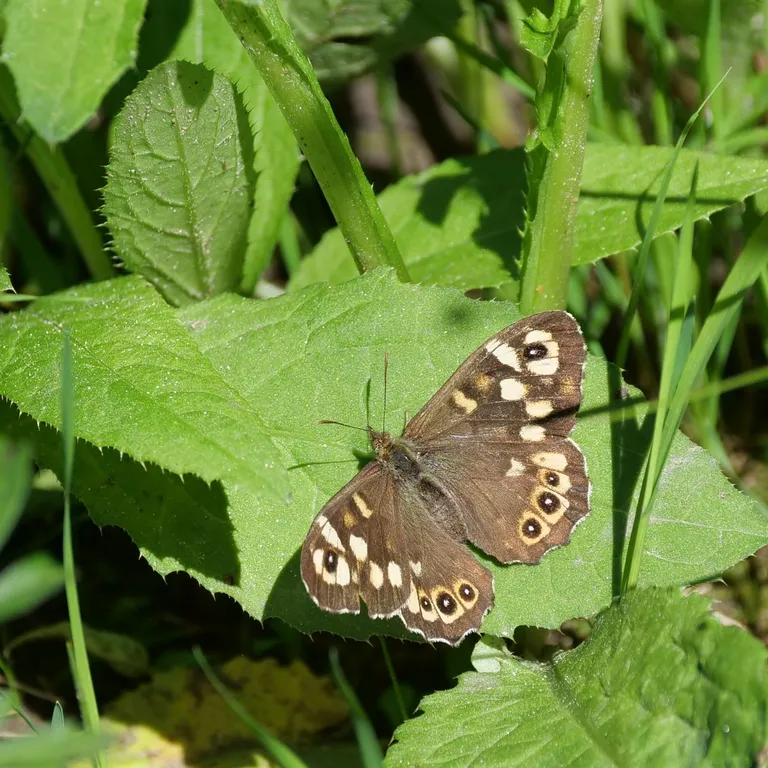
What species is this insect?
Pararge aegeria
